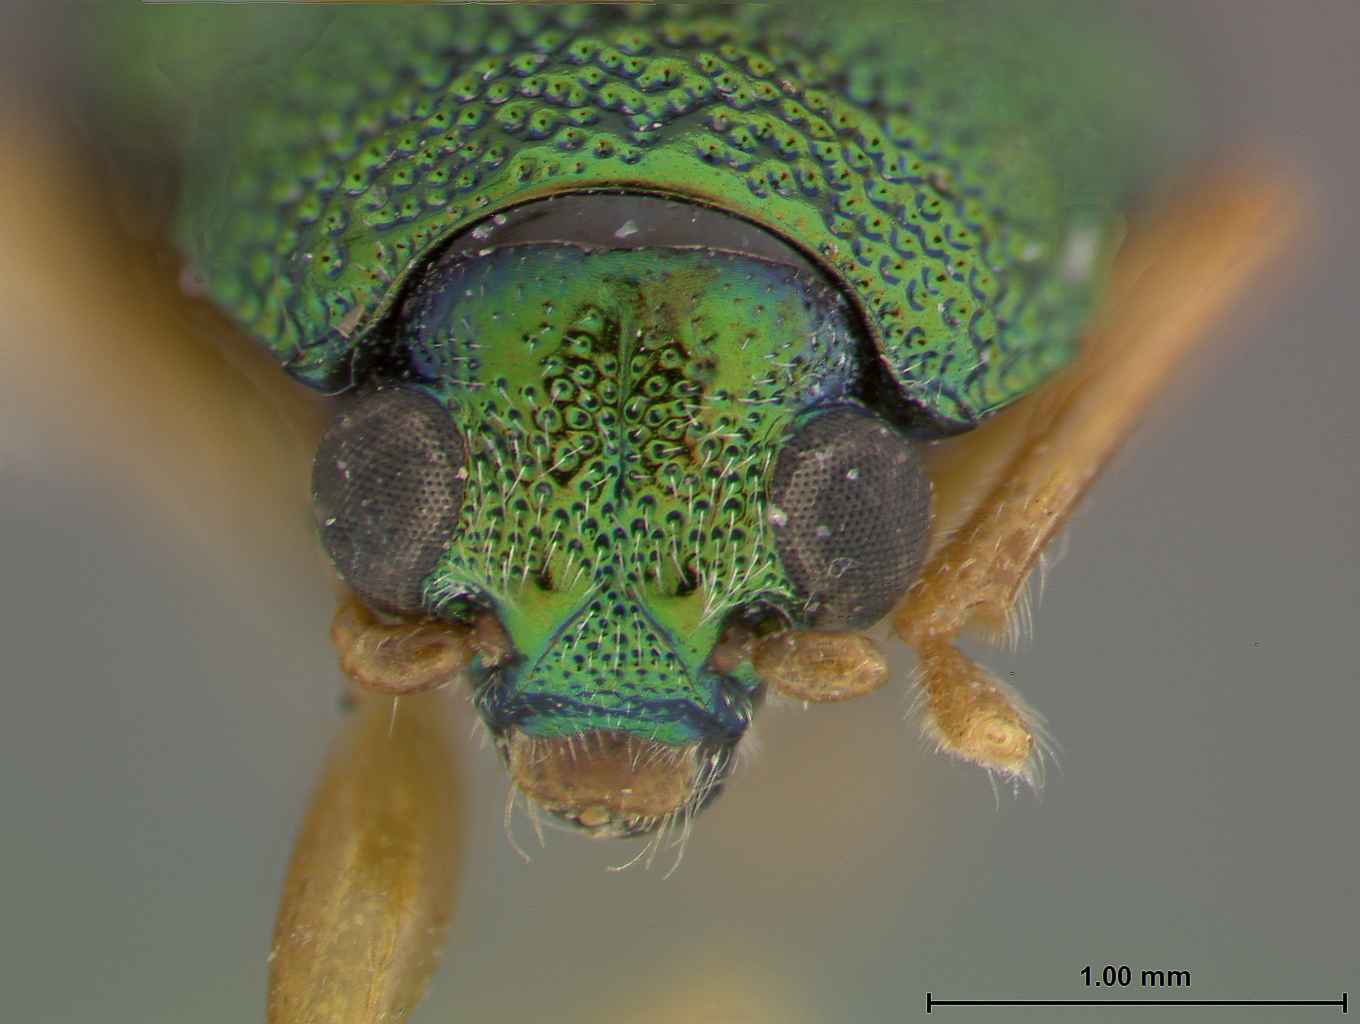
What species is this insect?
Colaspis cuscoensis
